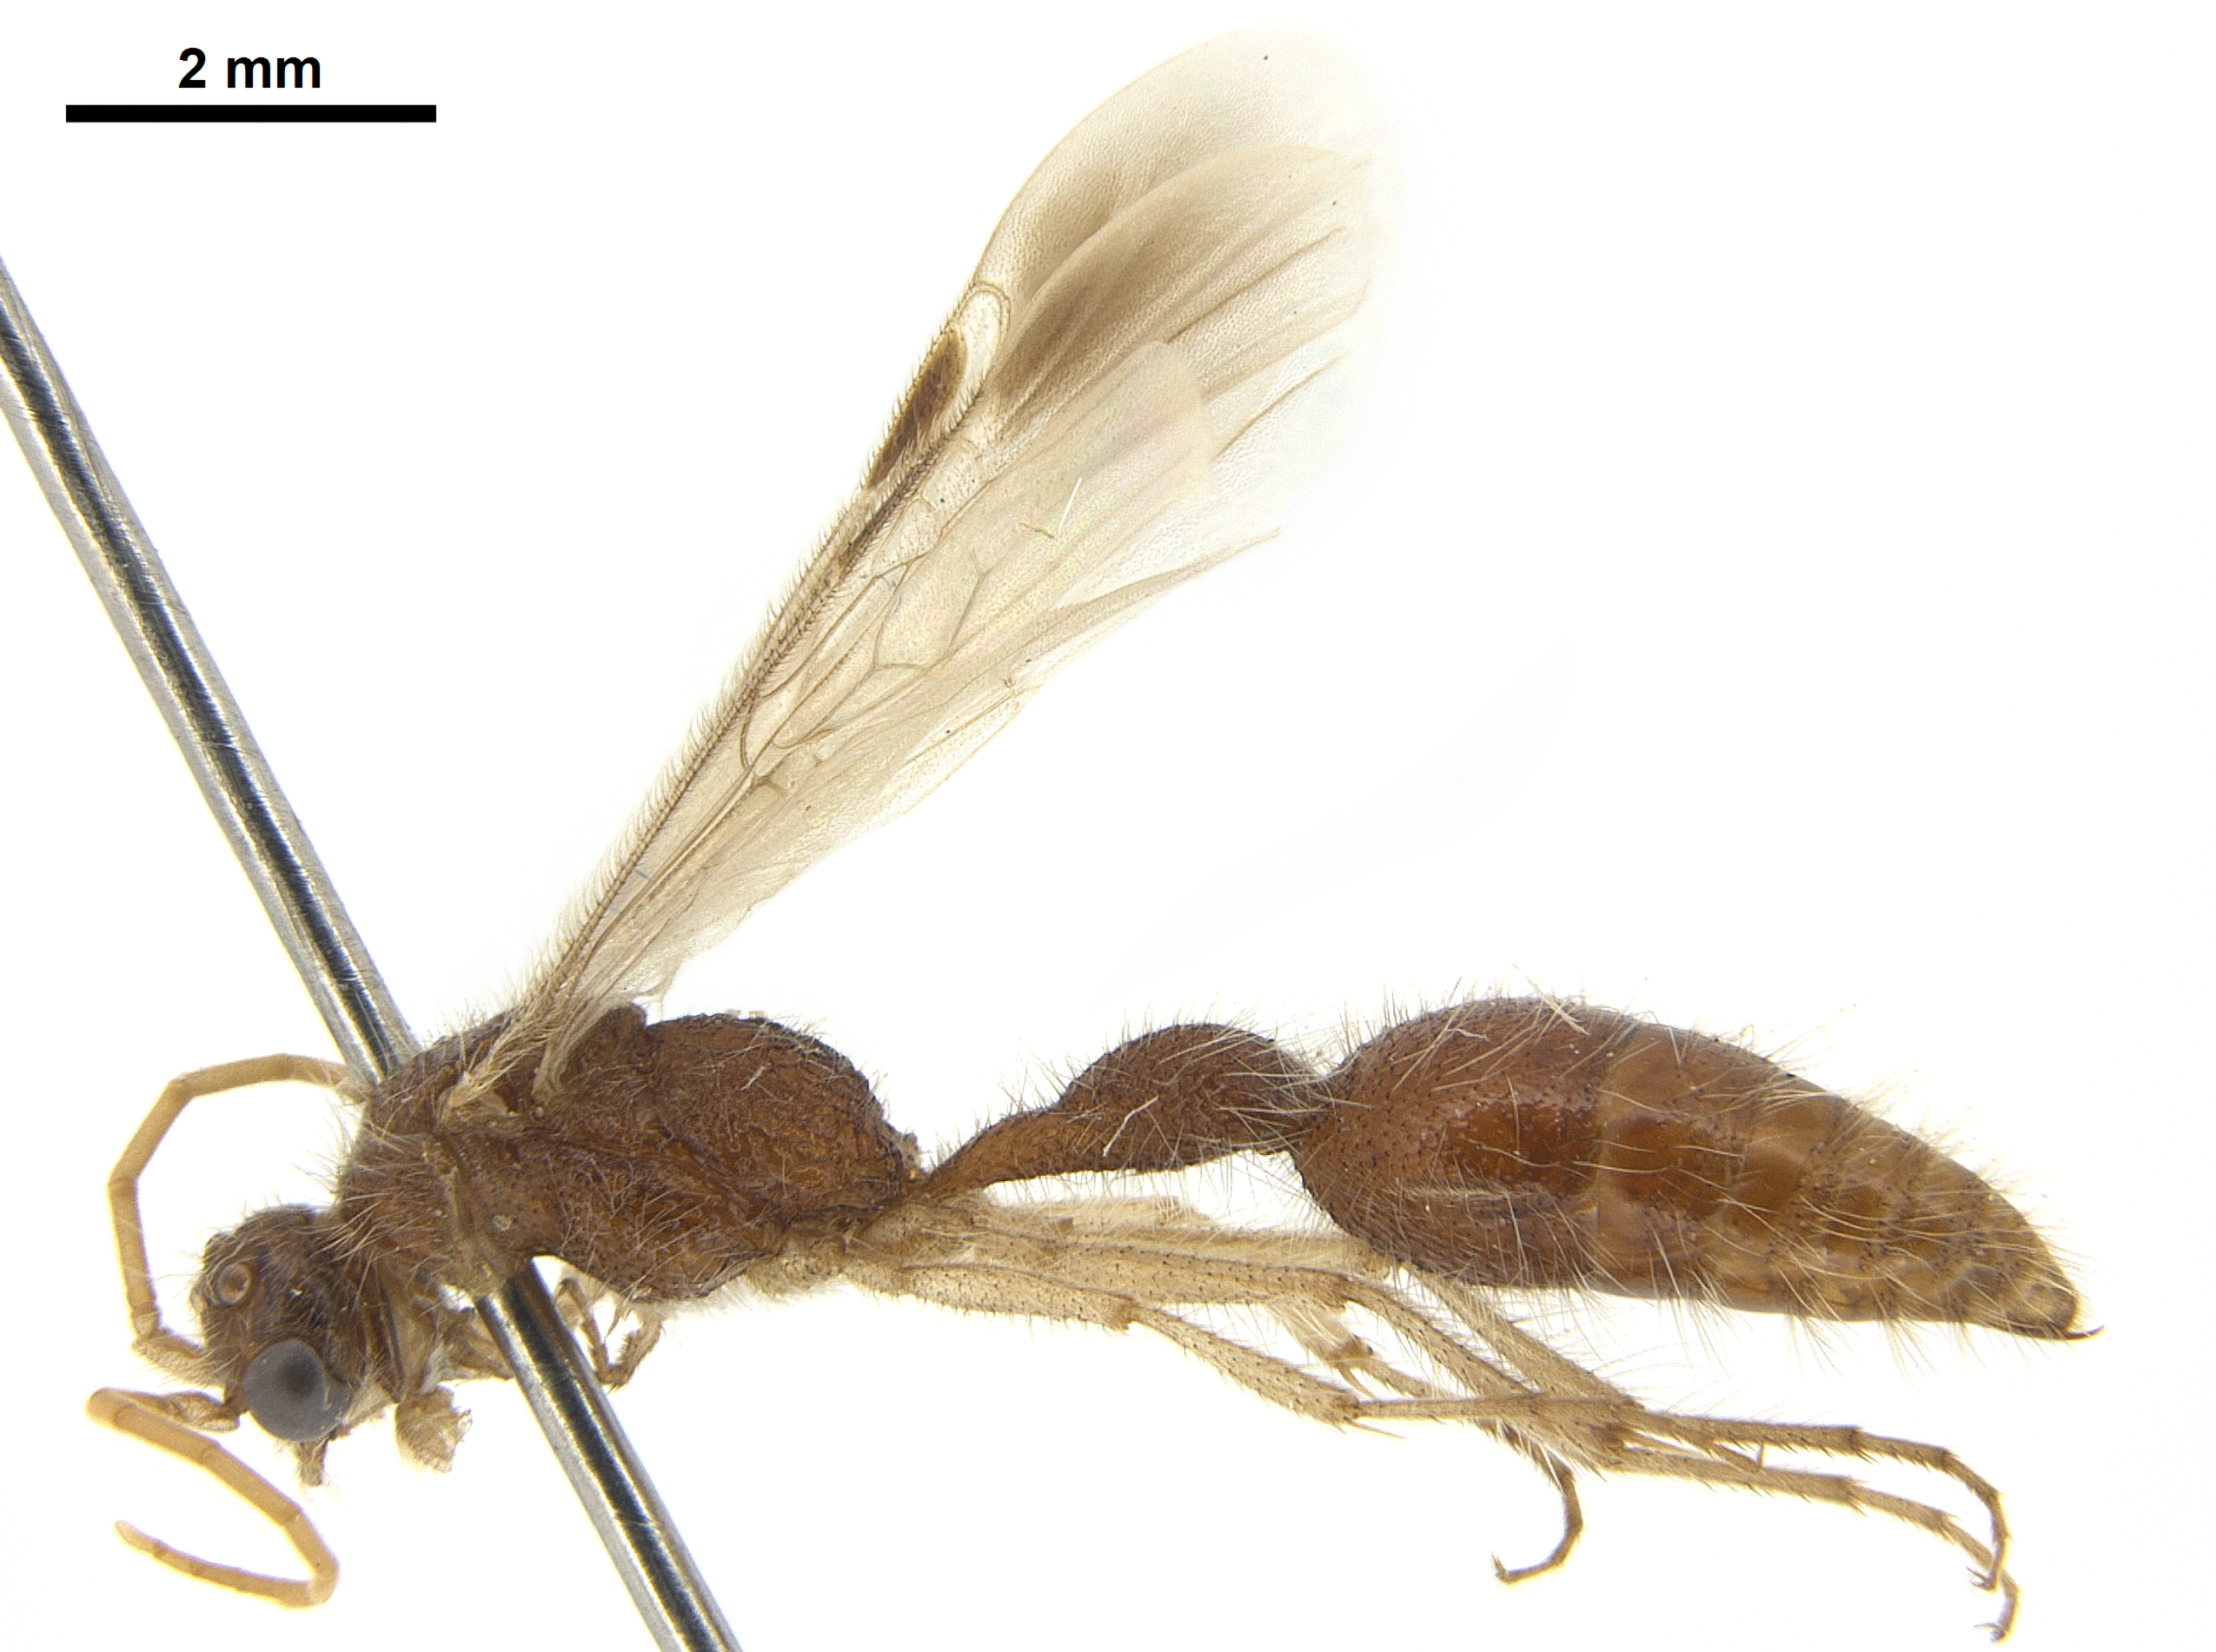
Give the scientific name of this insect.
Chyphotes albipes
